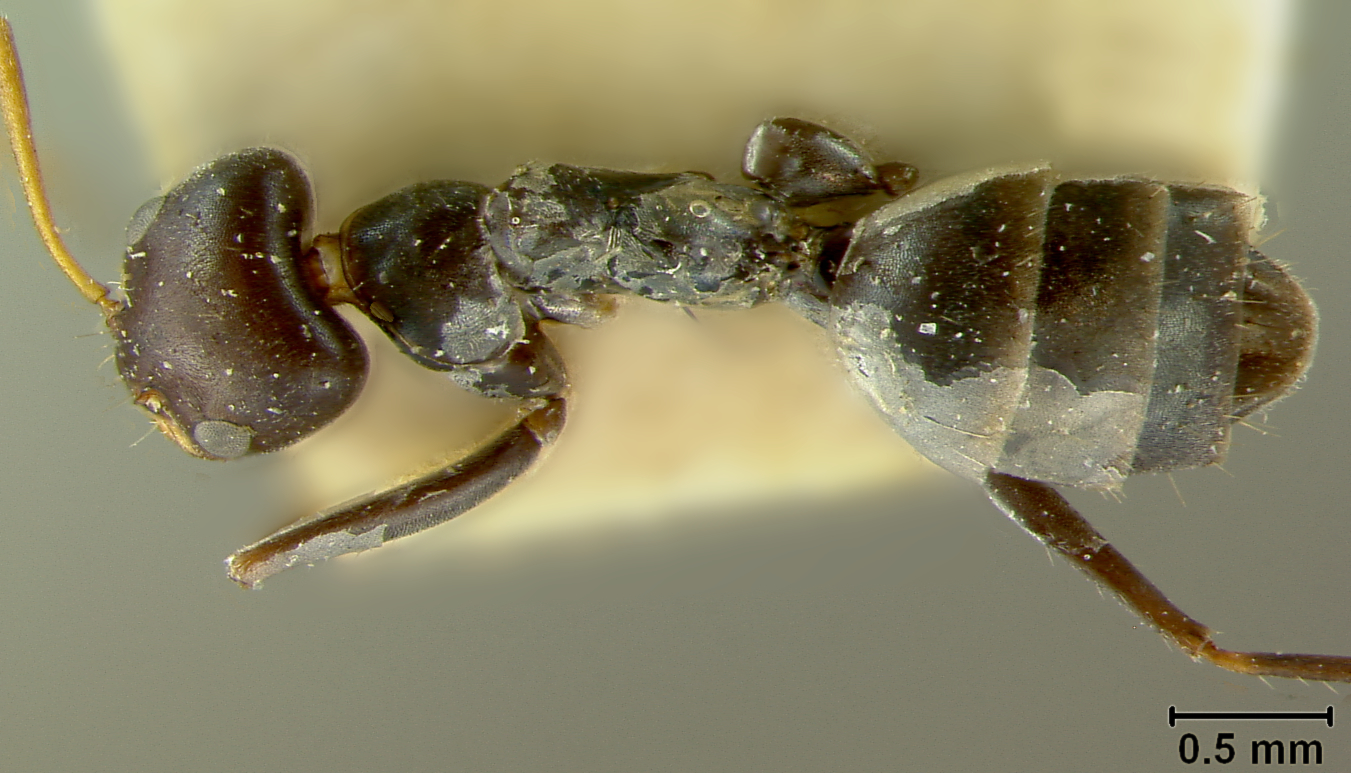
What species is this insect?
Forelius chalybaeus
